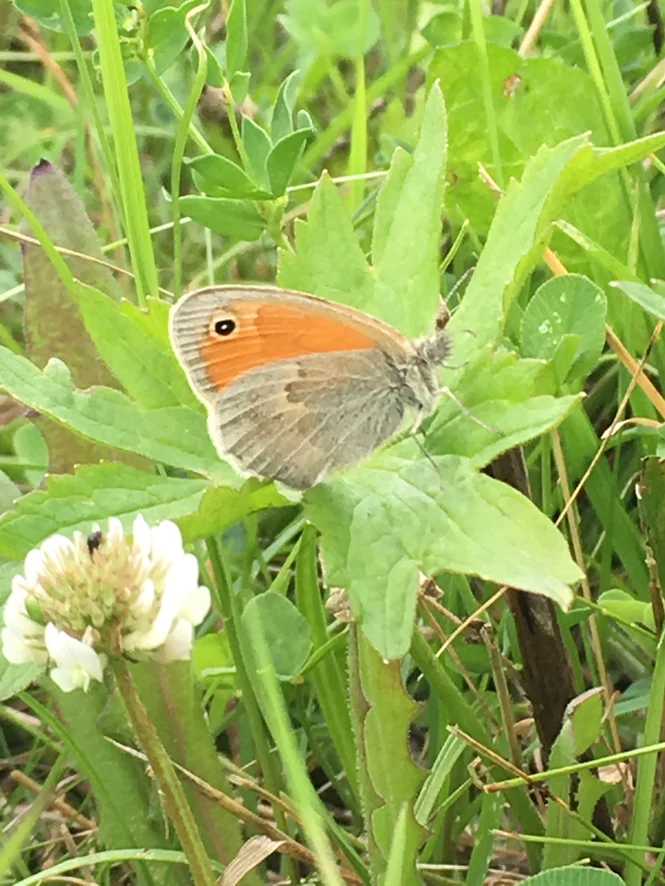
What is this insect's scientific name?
Coenonympha pamphilus
